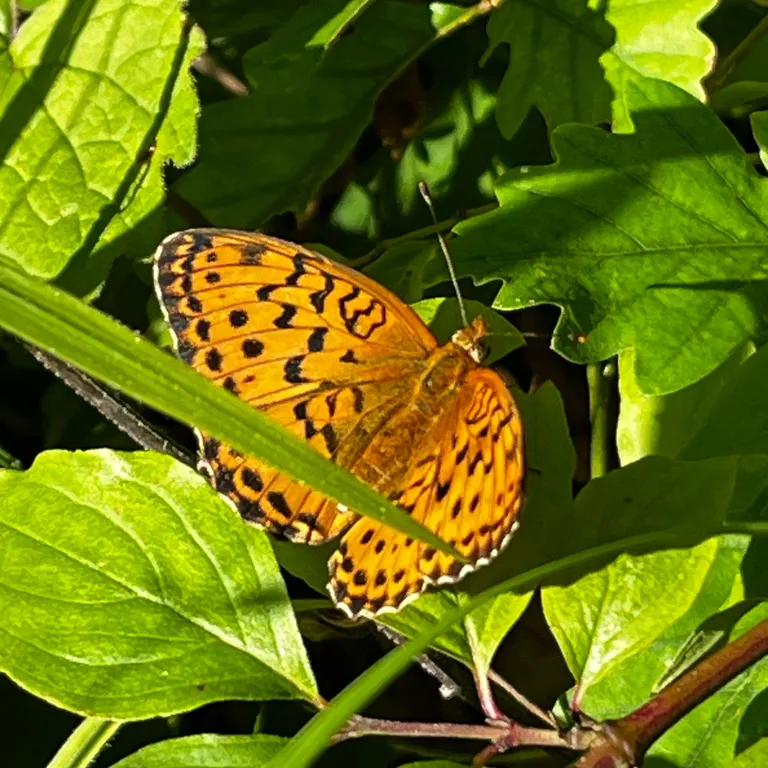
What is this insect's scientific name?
Brenthis daphne
